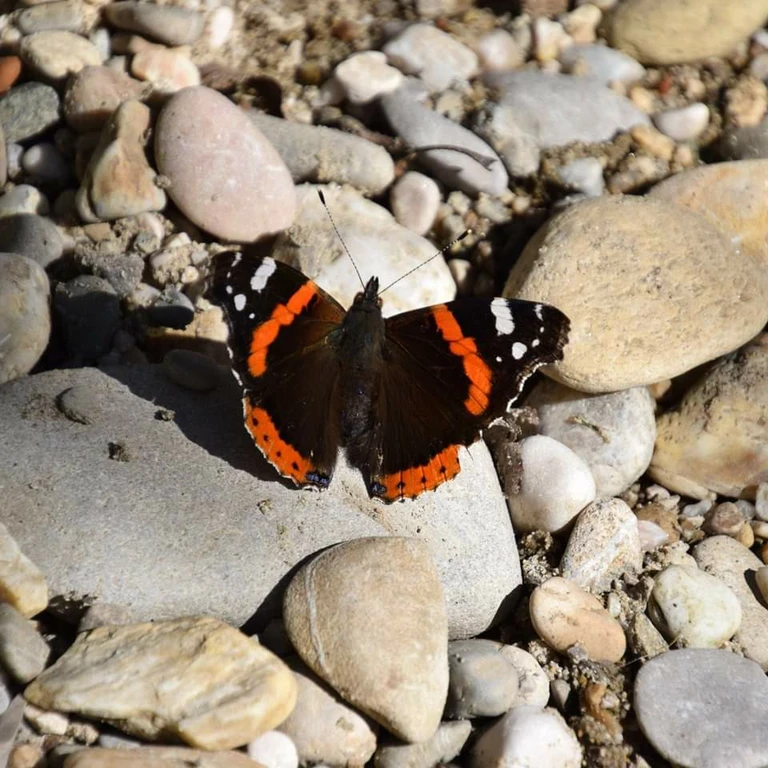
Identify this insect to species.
Vanessa atalanta
